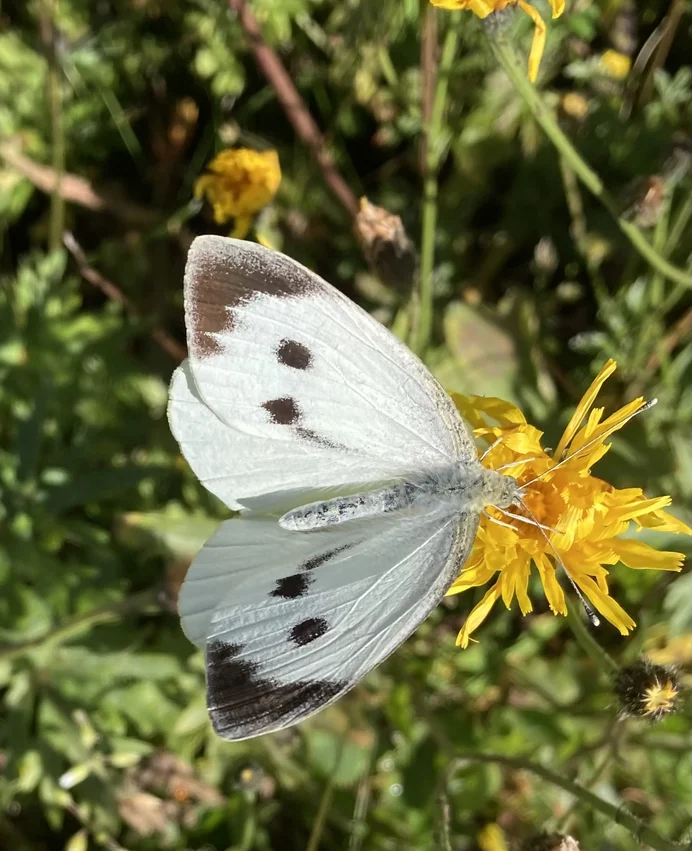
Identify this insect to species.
Pieris brassicae
